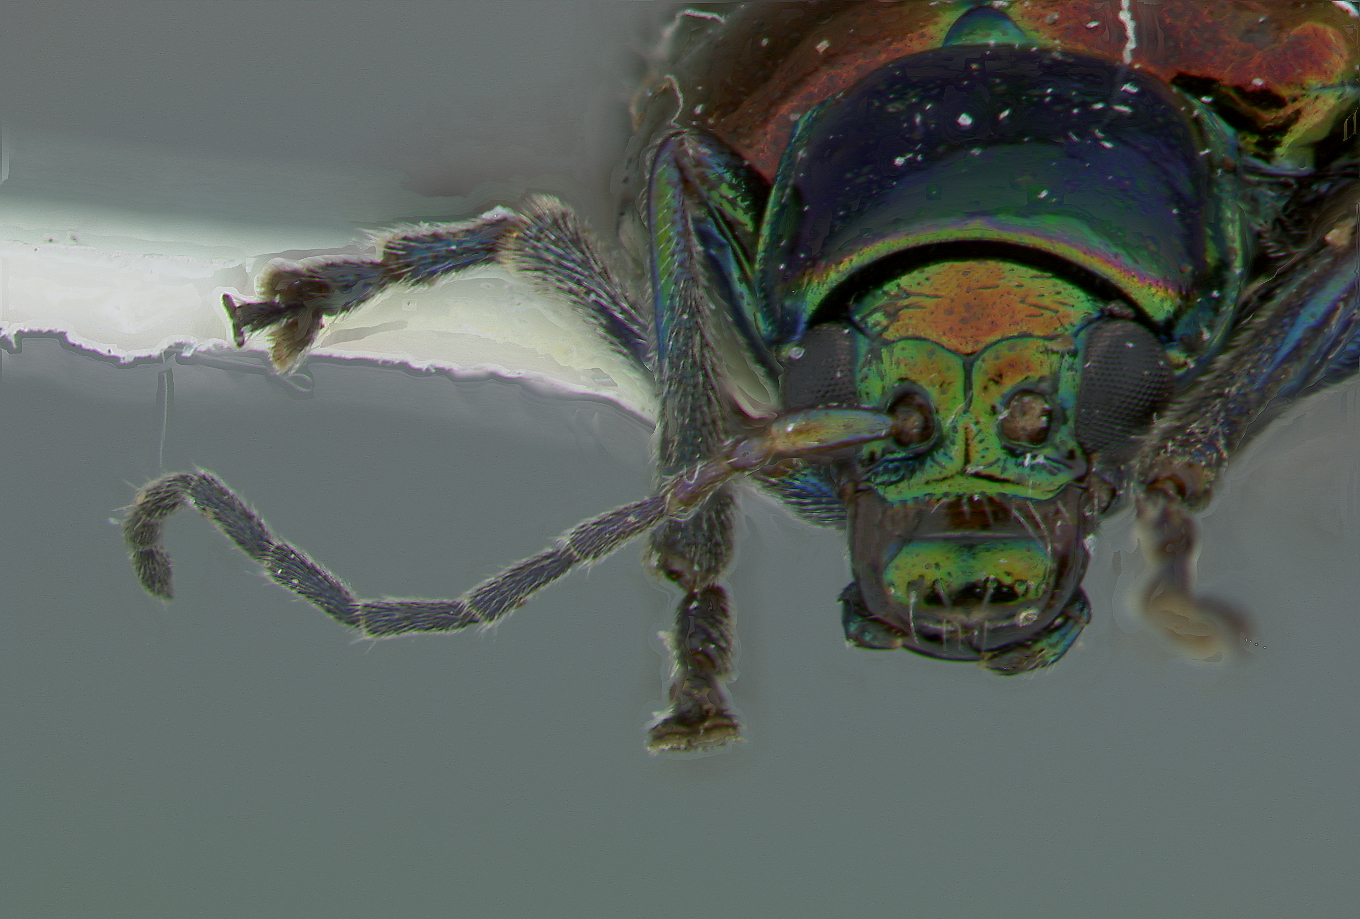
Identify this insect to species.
Inbioluperus flowersi
